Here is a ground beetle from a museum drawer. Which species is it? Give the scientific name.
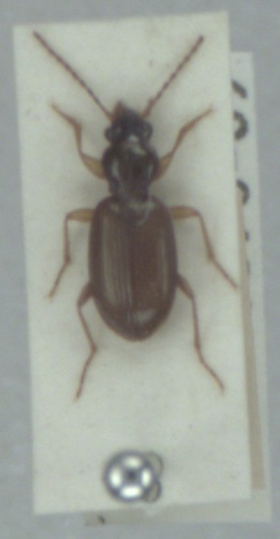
Sinechostictus stomoides
